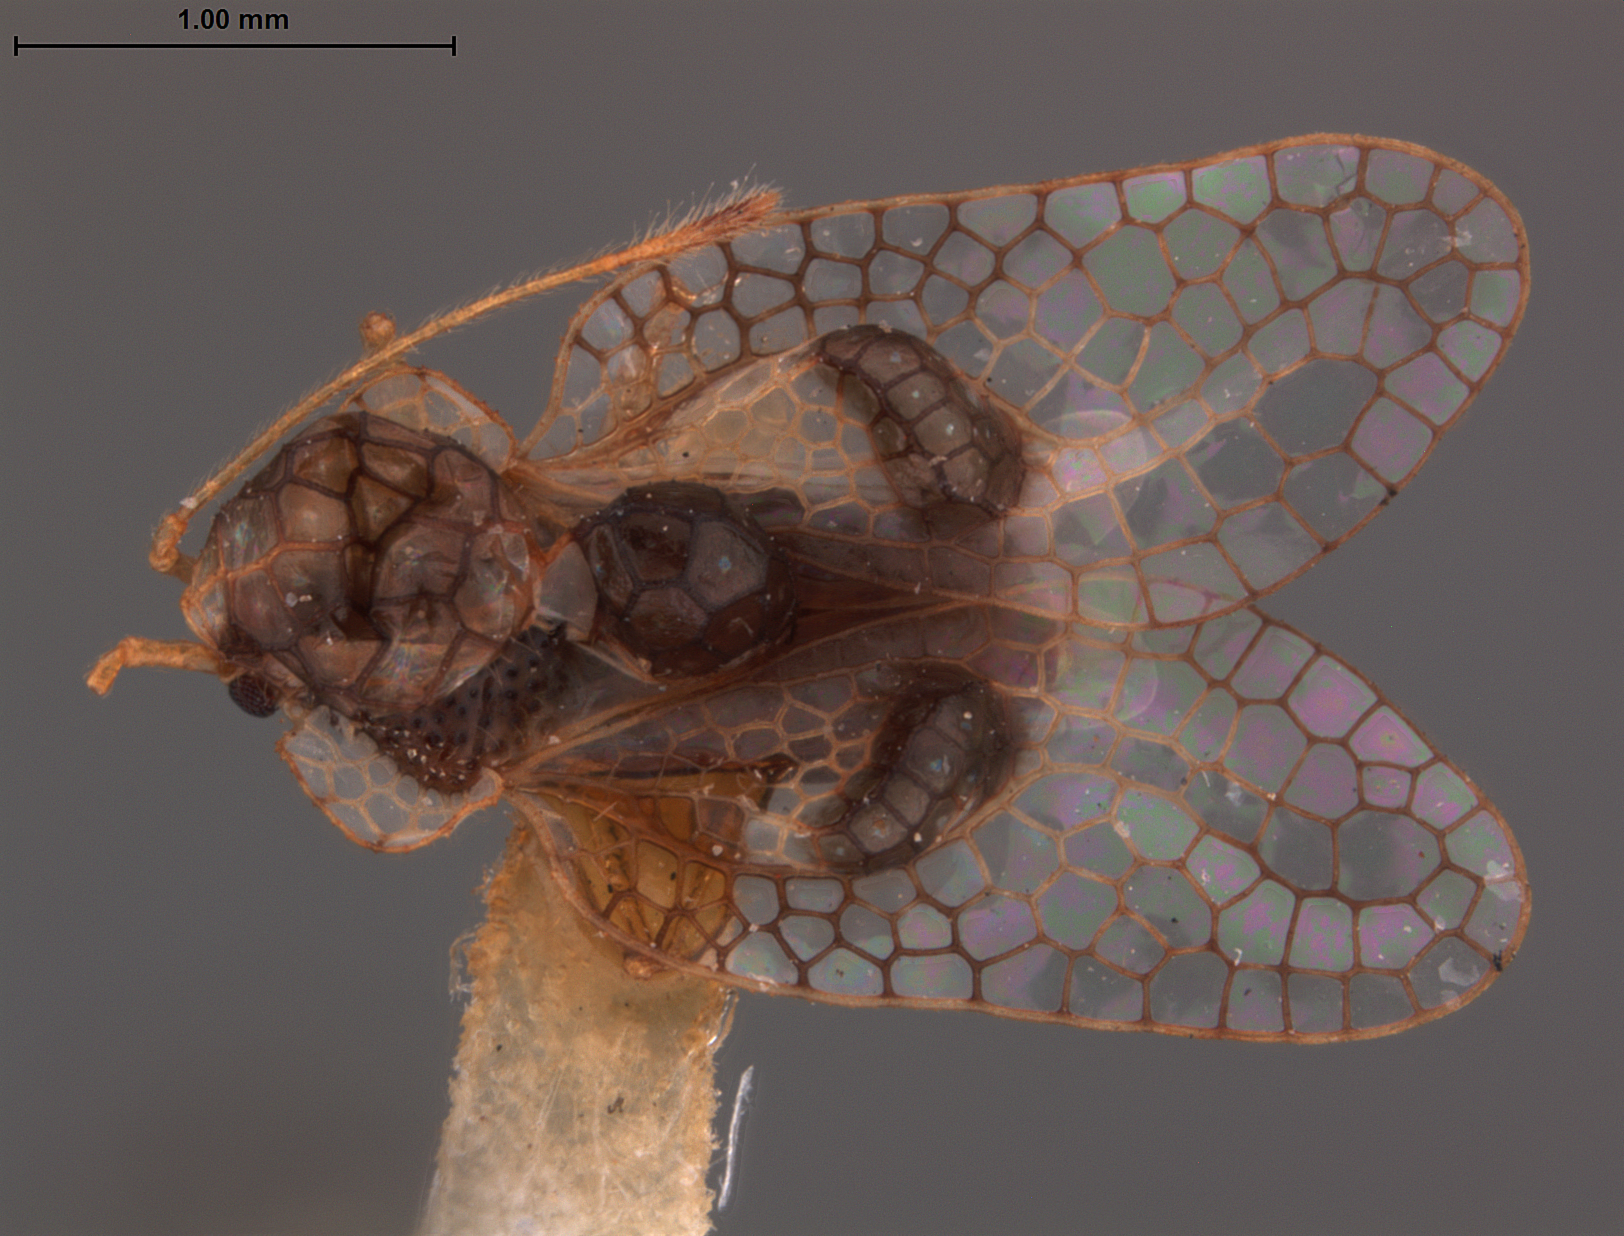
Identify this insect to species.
Dicysta sagillata
